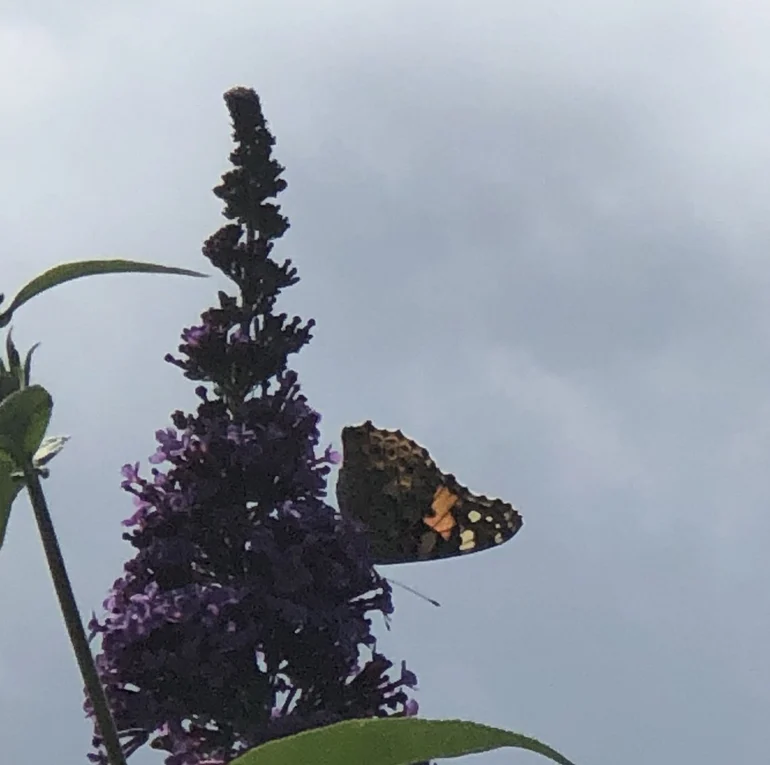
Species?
Vanessa cardui
